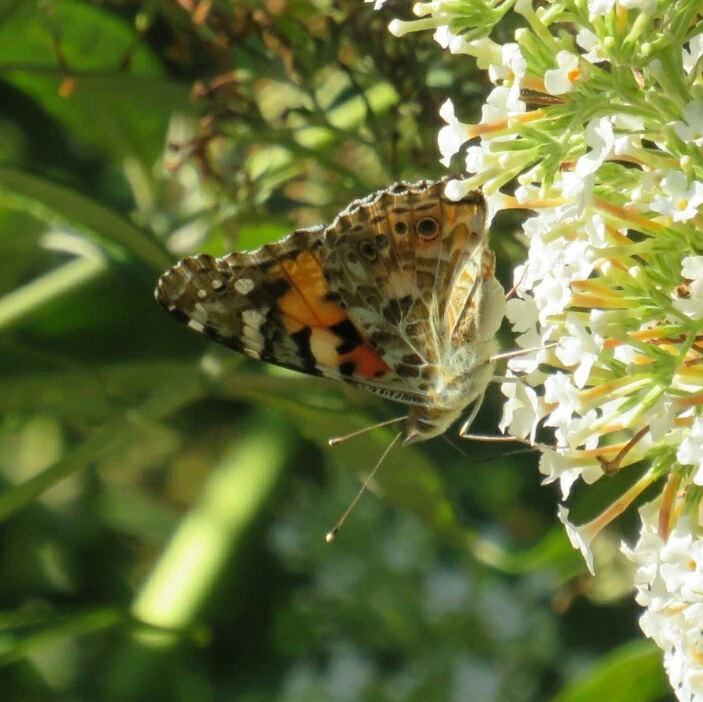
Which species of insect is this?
Vanessa cardui
